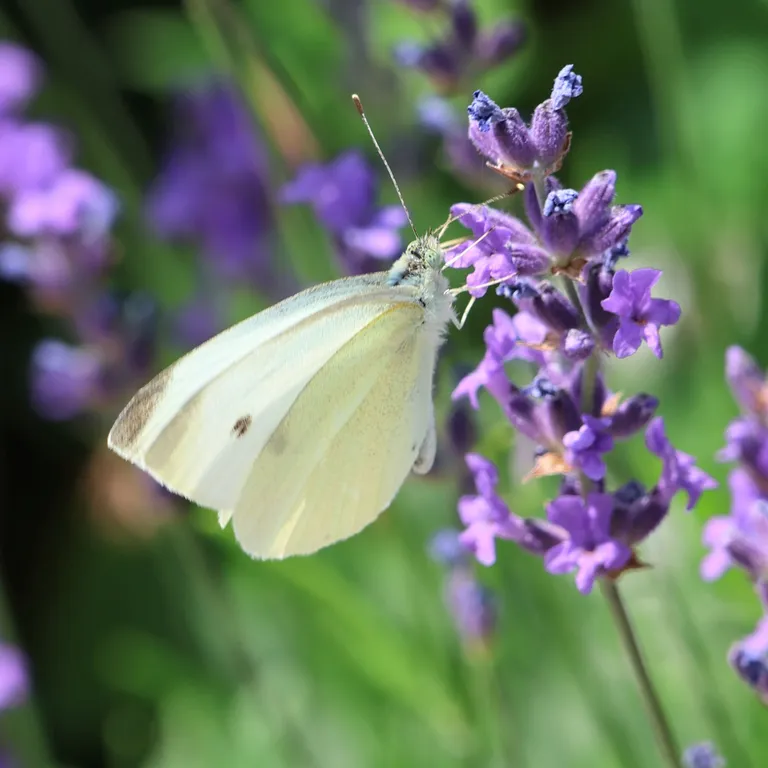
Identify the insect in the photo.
Pieris rapae
